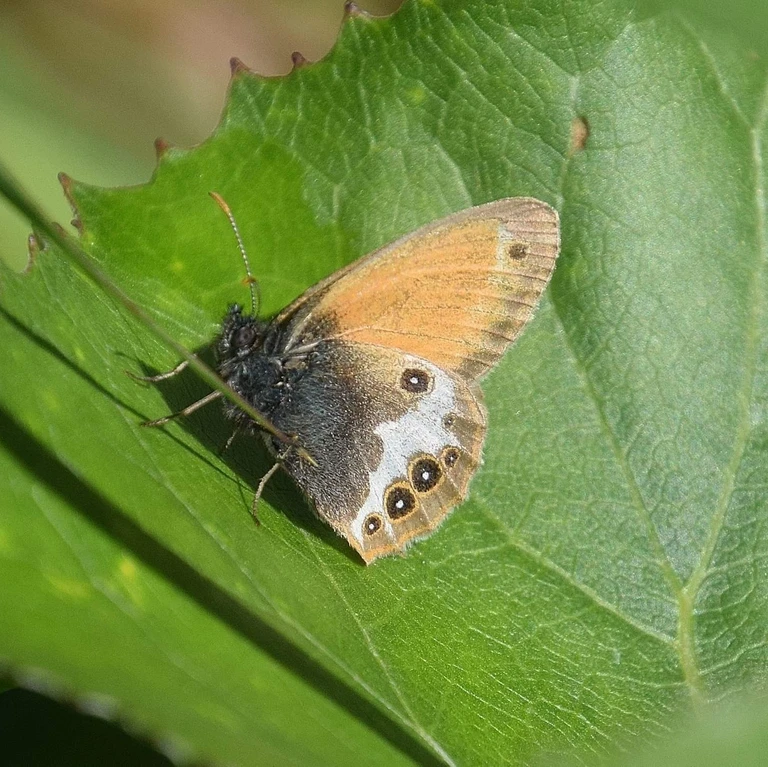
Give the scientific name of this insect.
Coenonympha arcania
